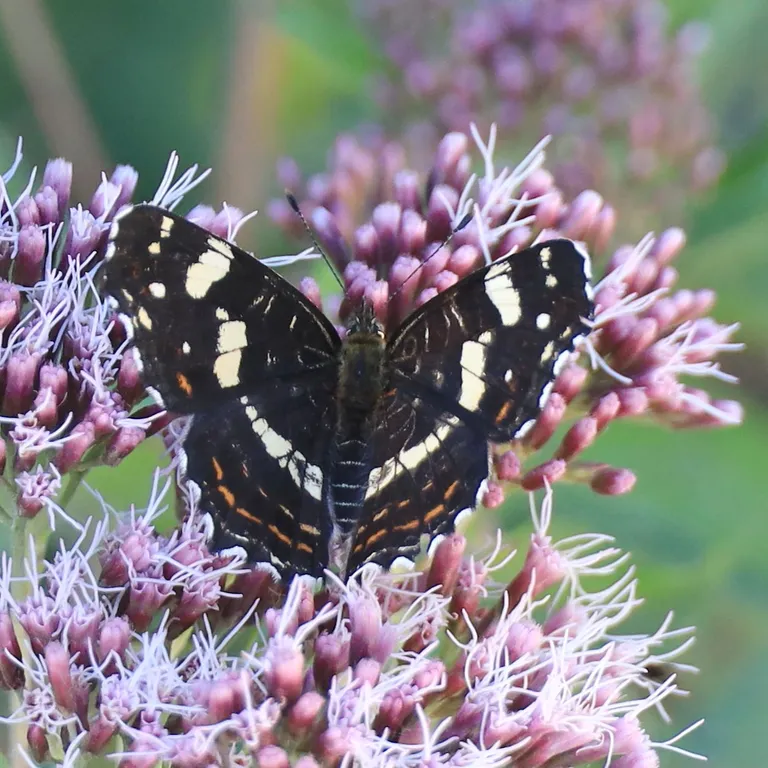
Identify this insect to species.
Araschnia levana
